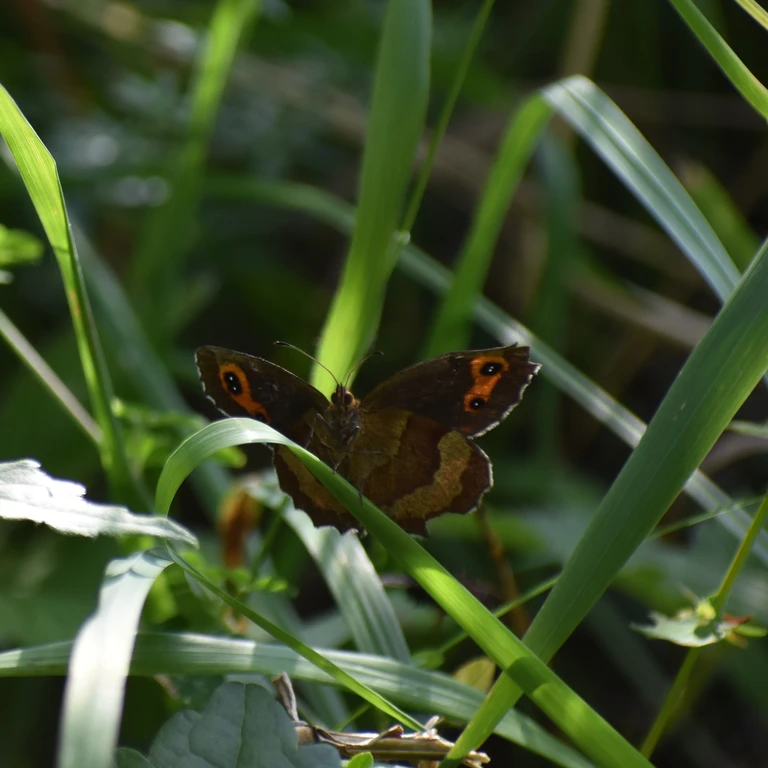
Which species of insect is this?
Erebia aethiops
